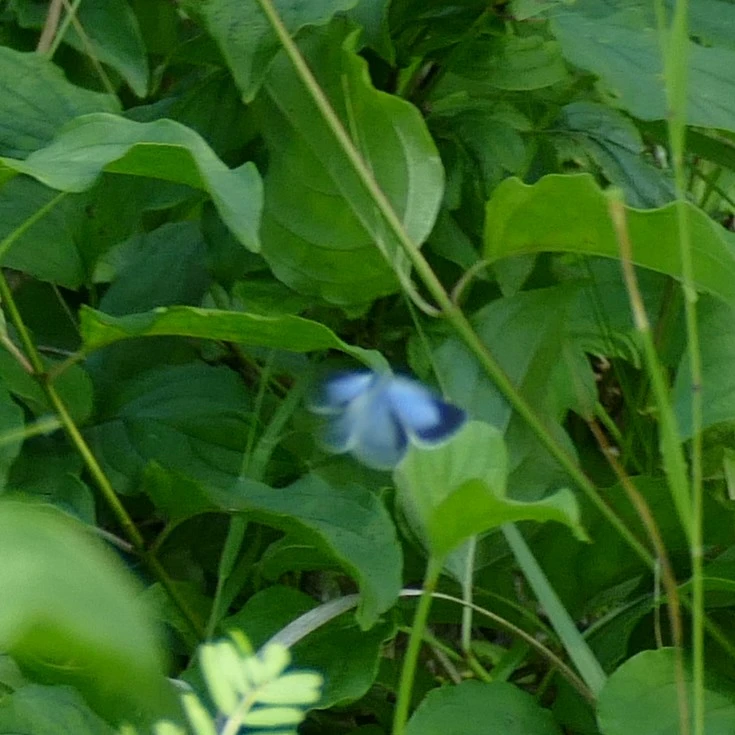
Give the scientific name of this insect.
Celastrina argiolus
